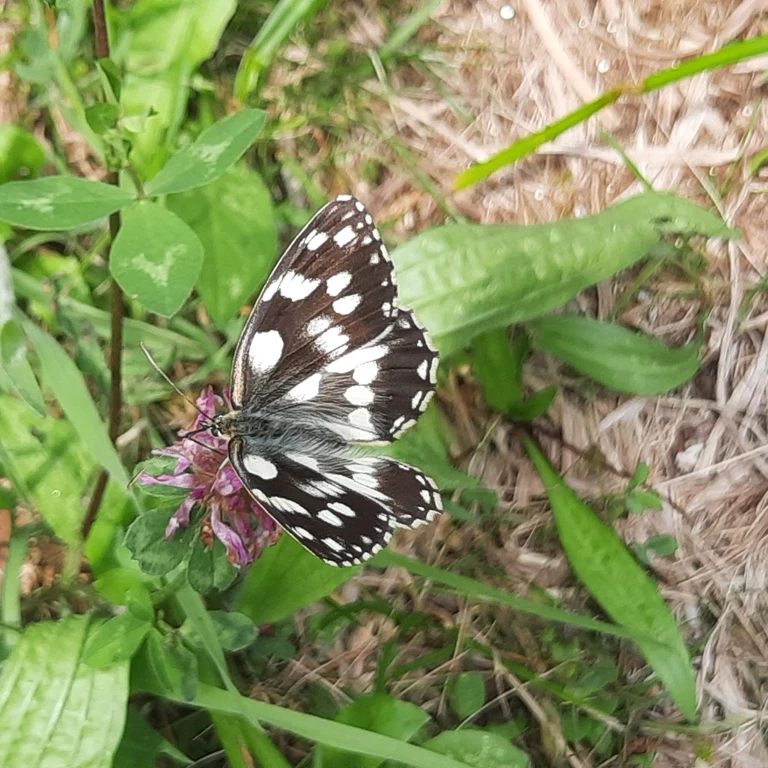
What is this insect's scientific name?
Melanargia galathea
